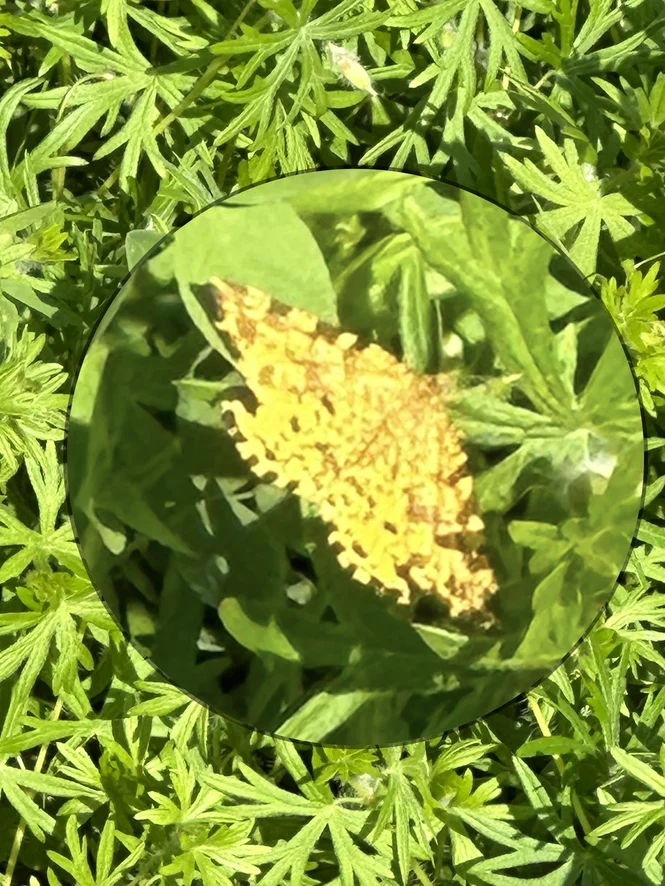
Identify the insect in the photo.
Pseudopanthera macularia
